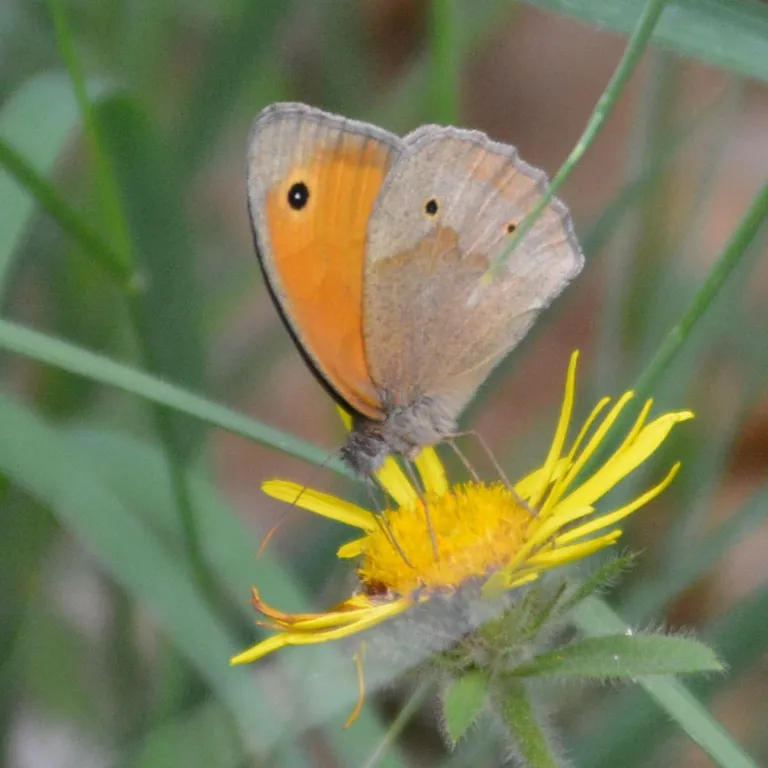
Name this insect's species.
Maniola jurtina
